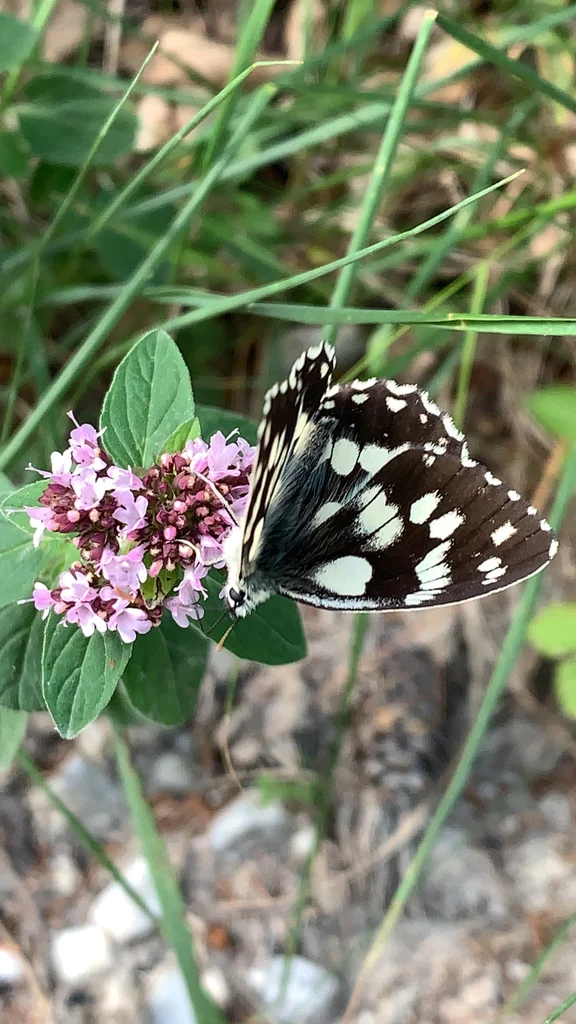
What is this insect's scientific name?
Melanargia galathea
